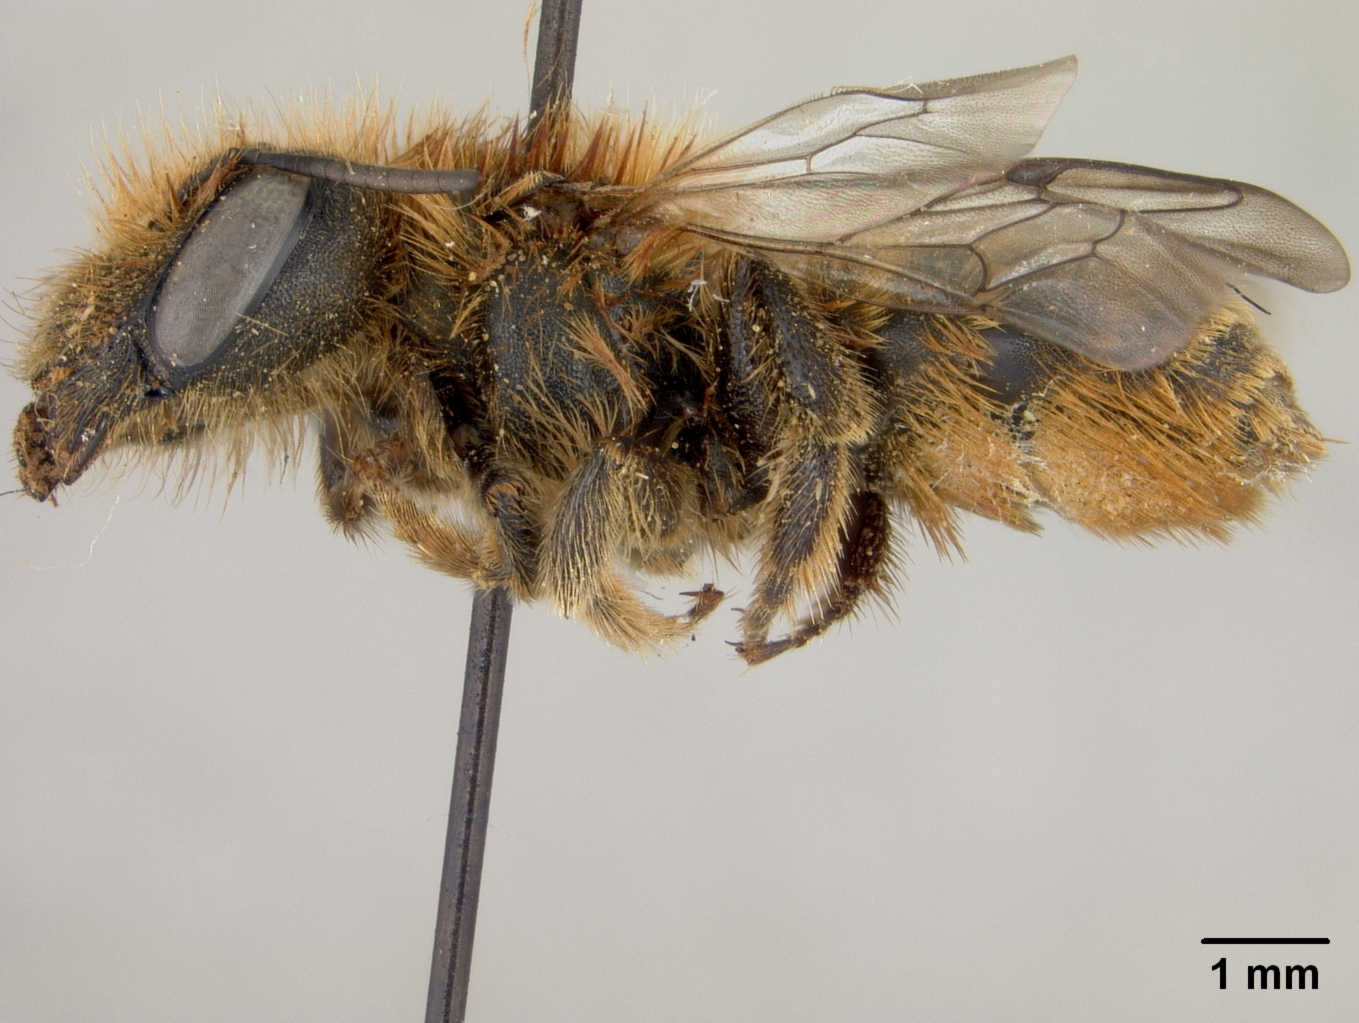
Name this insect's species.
Osmia jacoti
